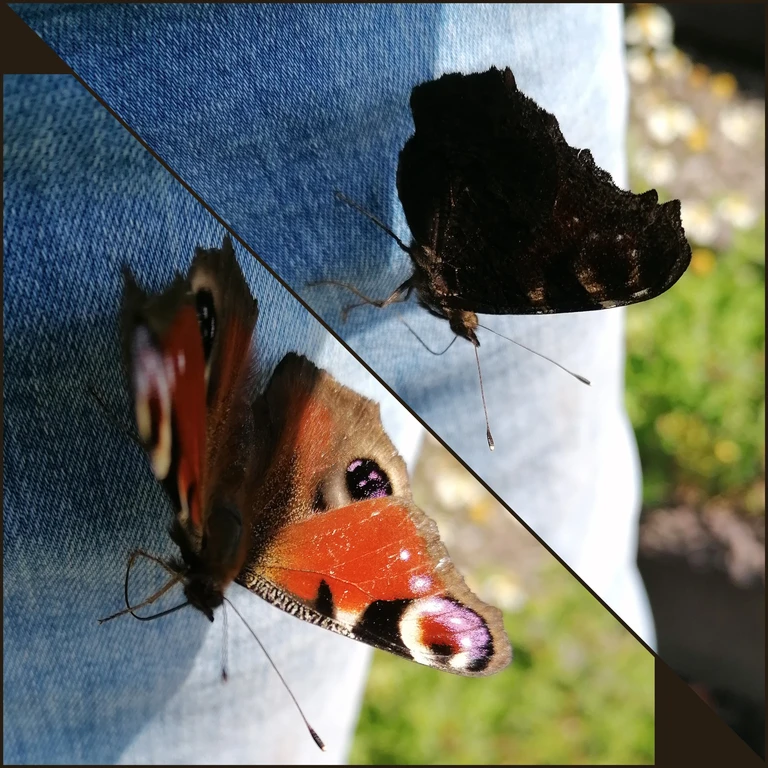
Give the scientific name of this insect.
Aglais io
